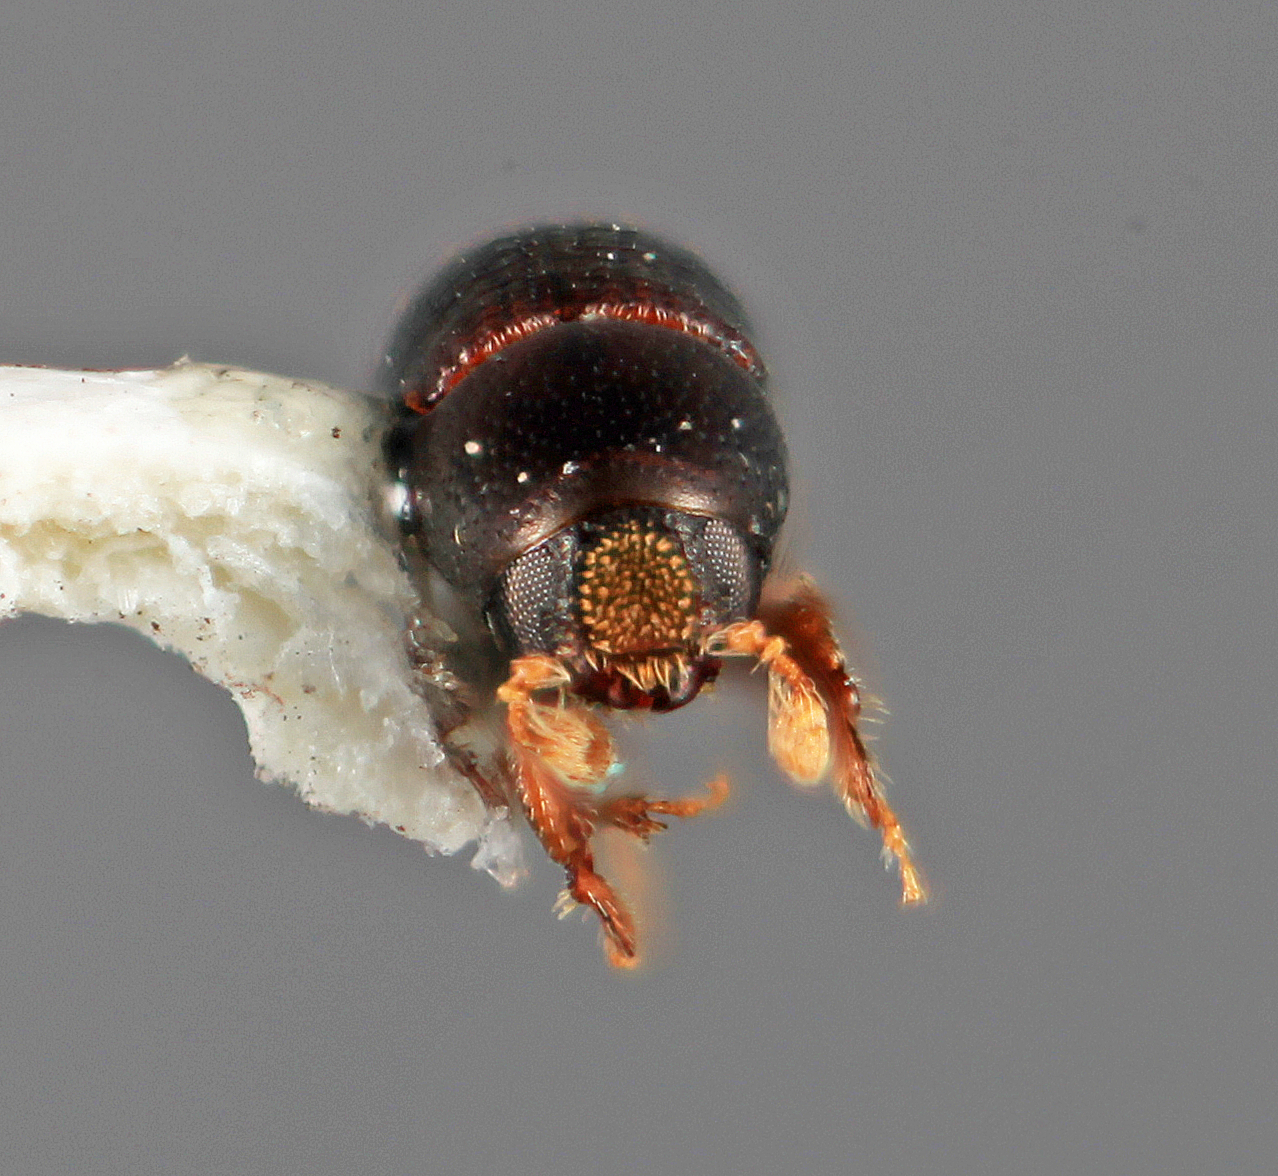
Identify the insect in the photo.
Loganius gracilens (also Cnemonyx gracilens)
